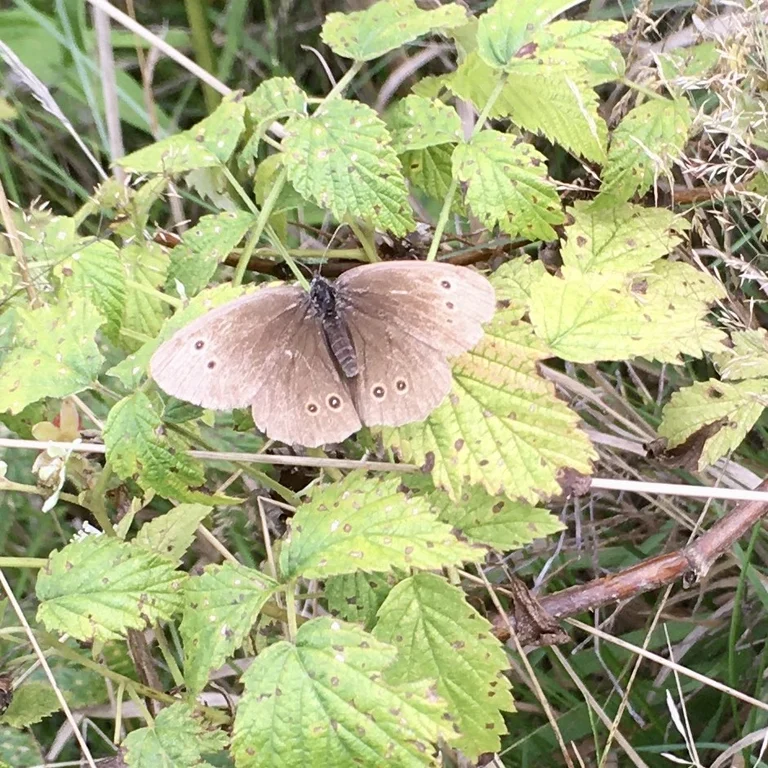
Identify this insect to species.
Aphantopus hyperantus
